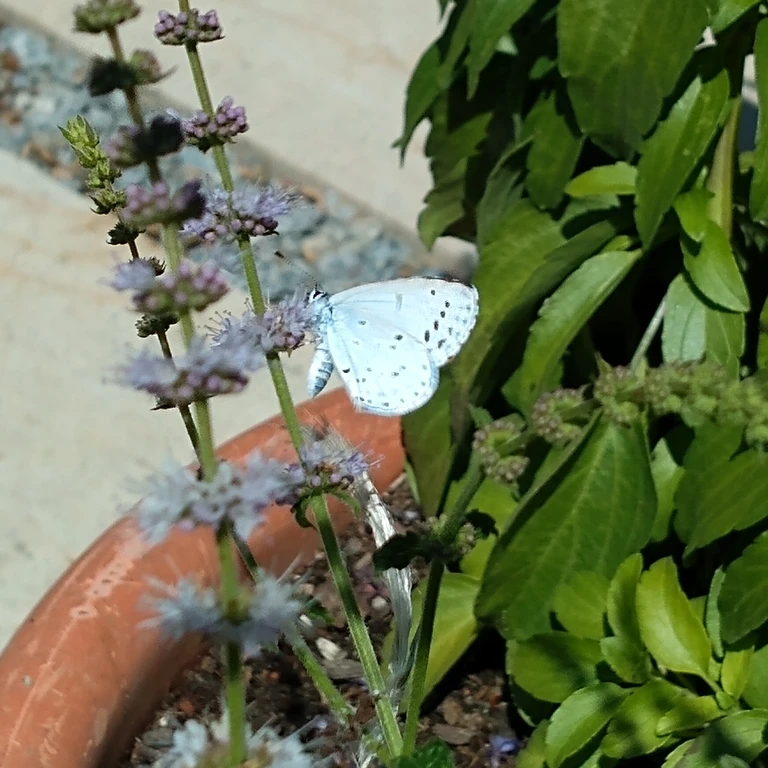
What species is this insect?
Celastrina argiolus
